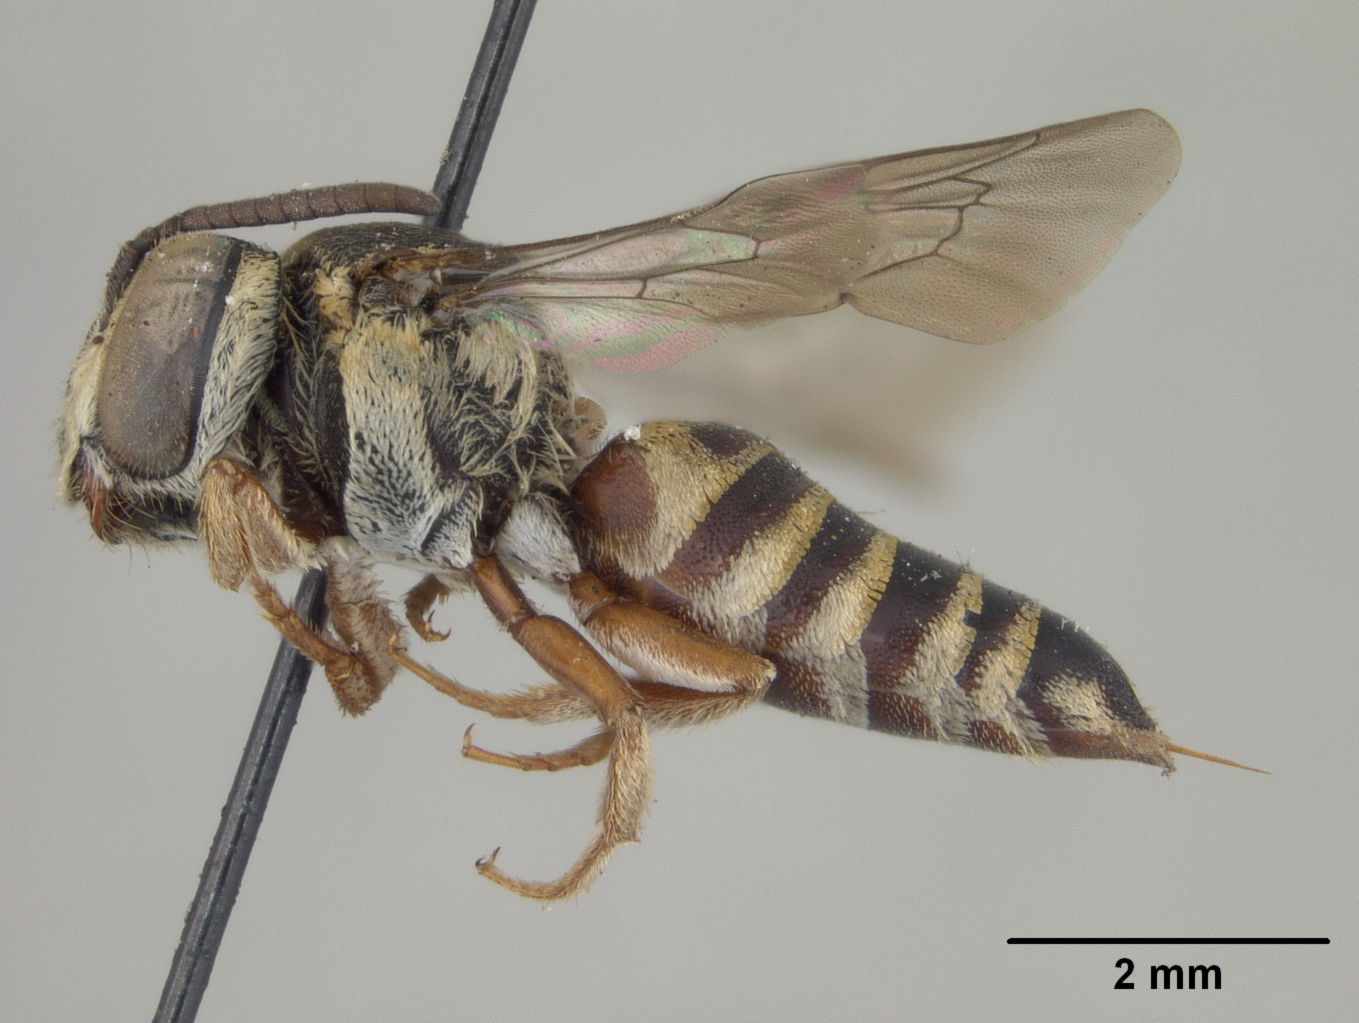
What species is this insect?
Coelioxys manilae
